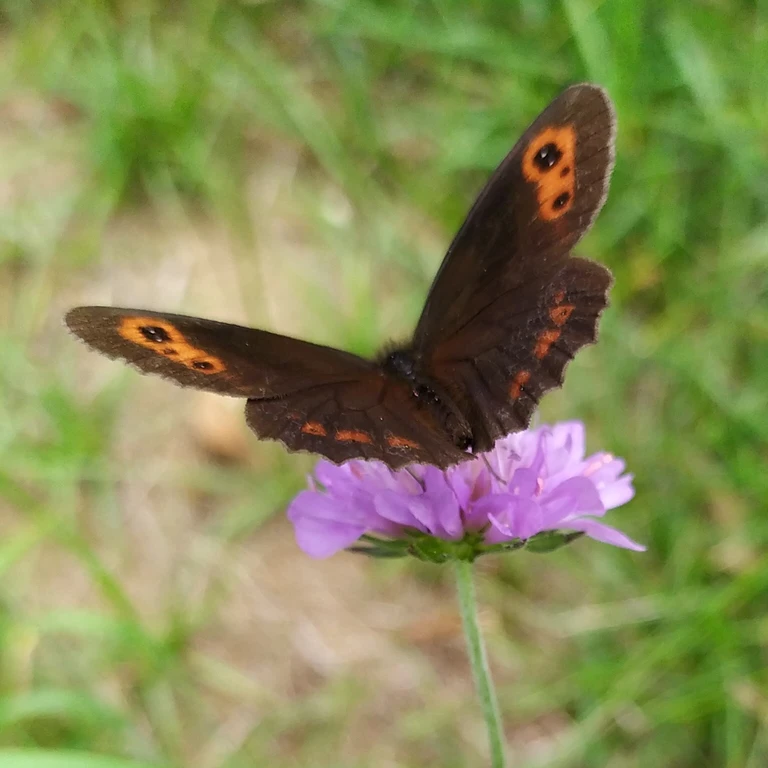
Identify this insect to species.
Erebia aethiops
